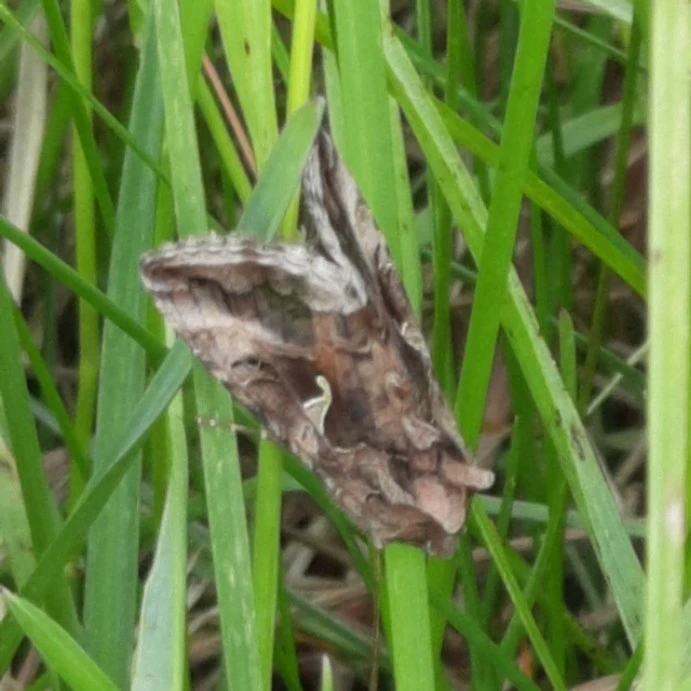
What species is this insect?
Autographa gamma
